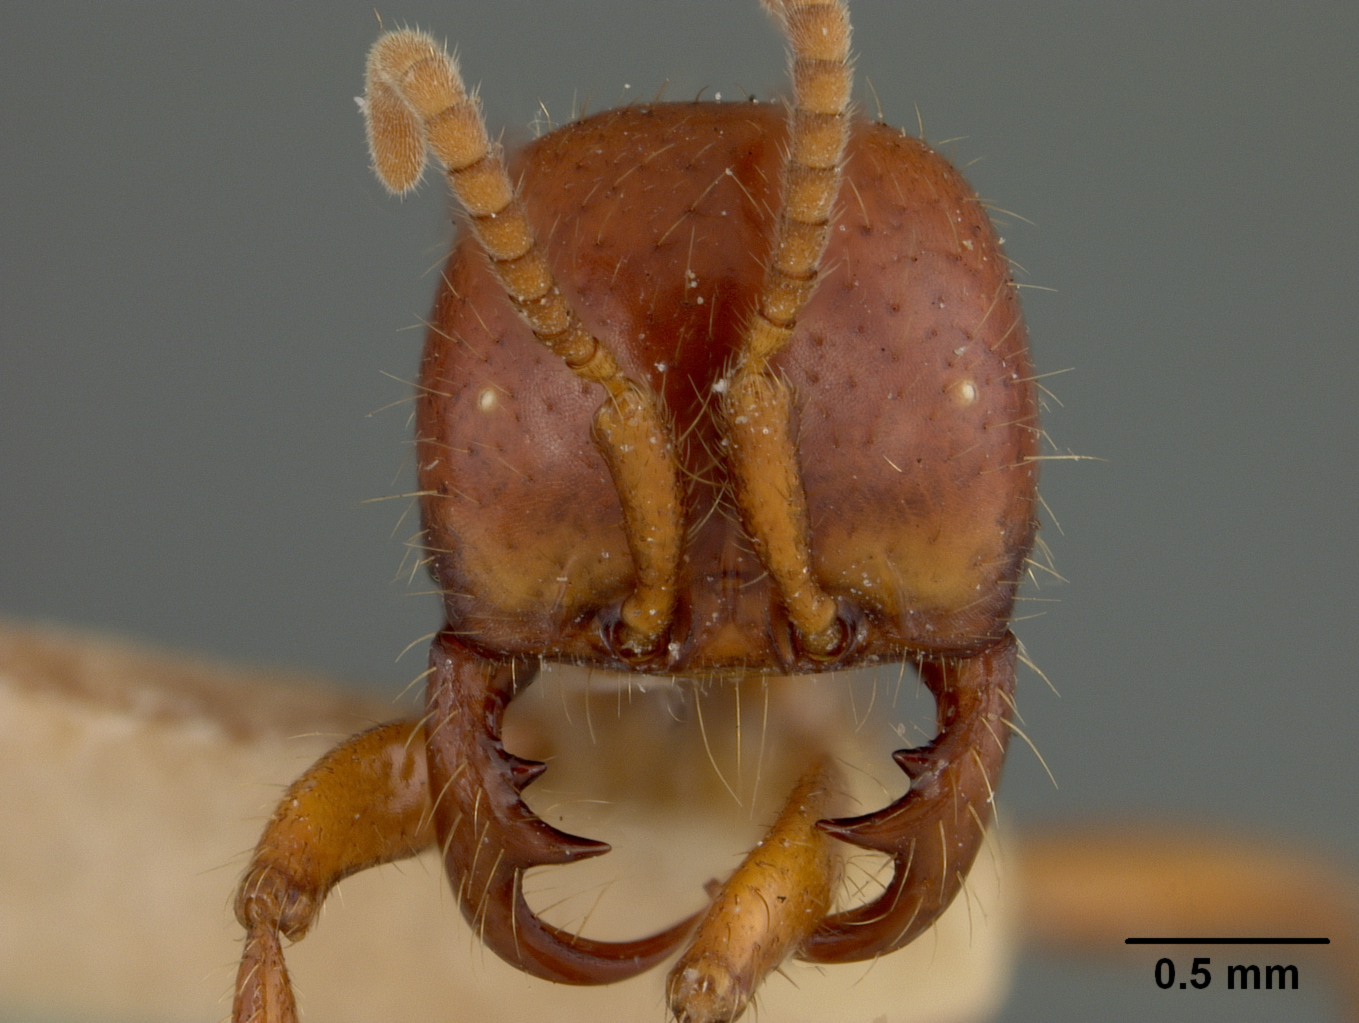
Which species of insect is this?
Cheliomyrmex megalonyx
